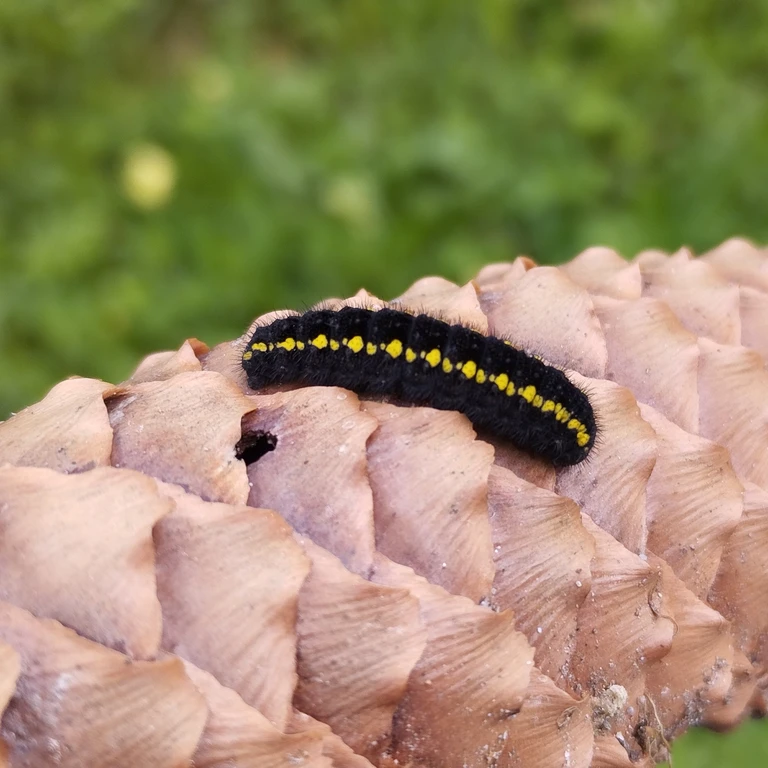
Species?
Parnassius mnemosyne
